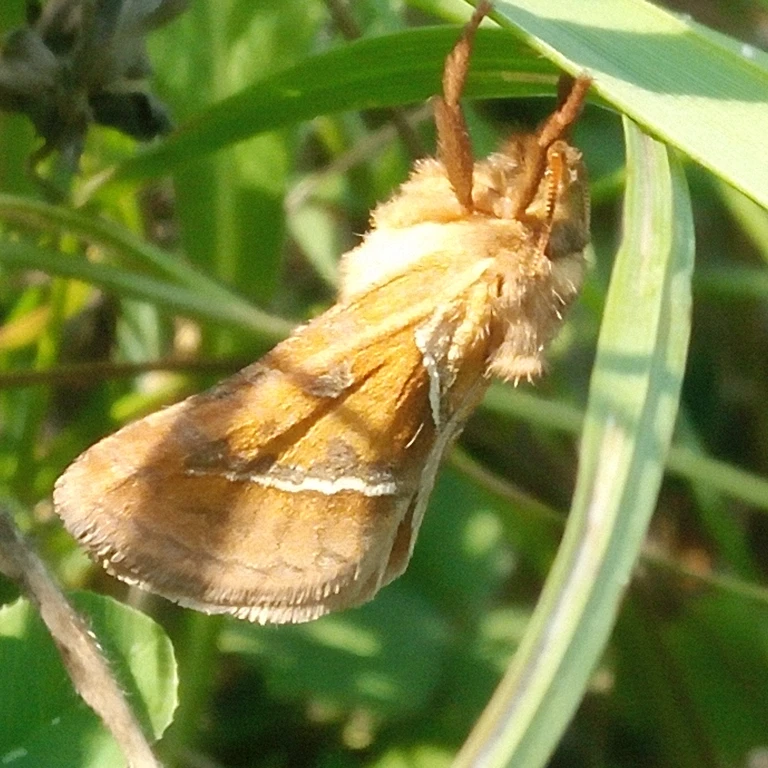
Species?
Triodia sylvina
